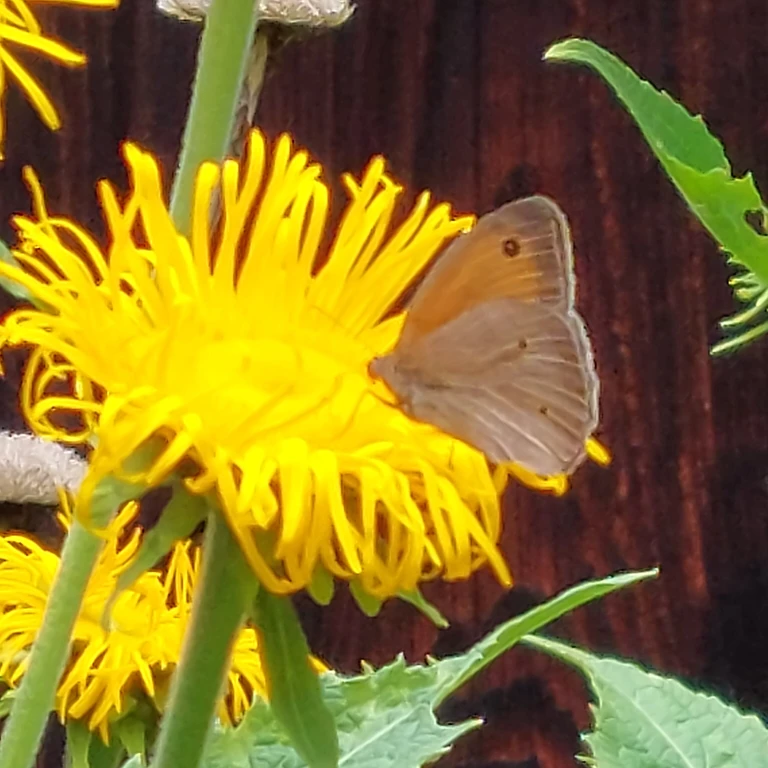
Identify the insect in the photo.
Maniola jurtina
